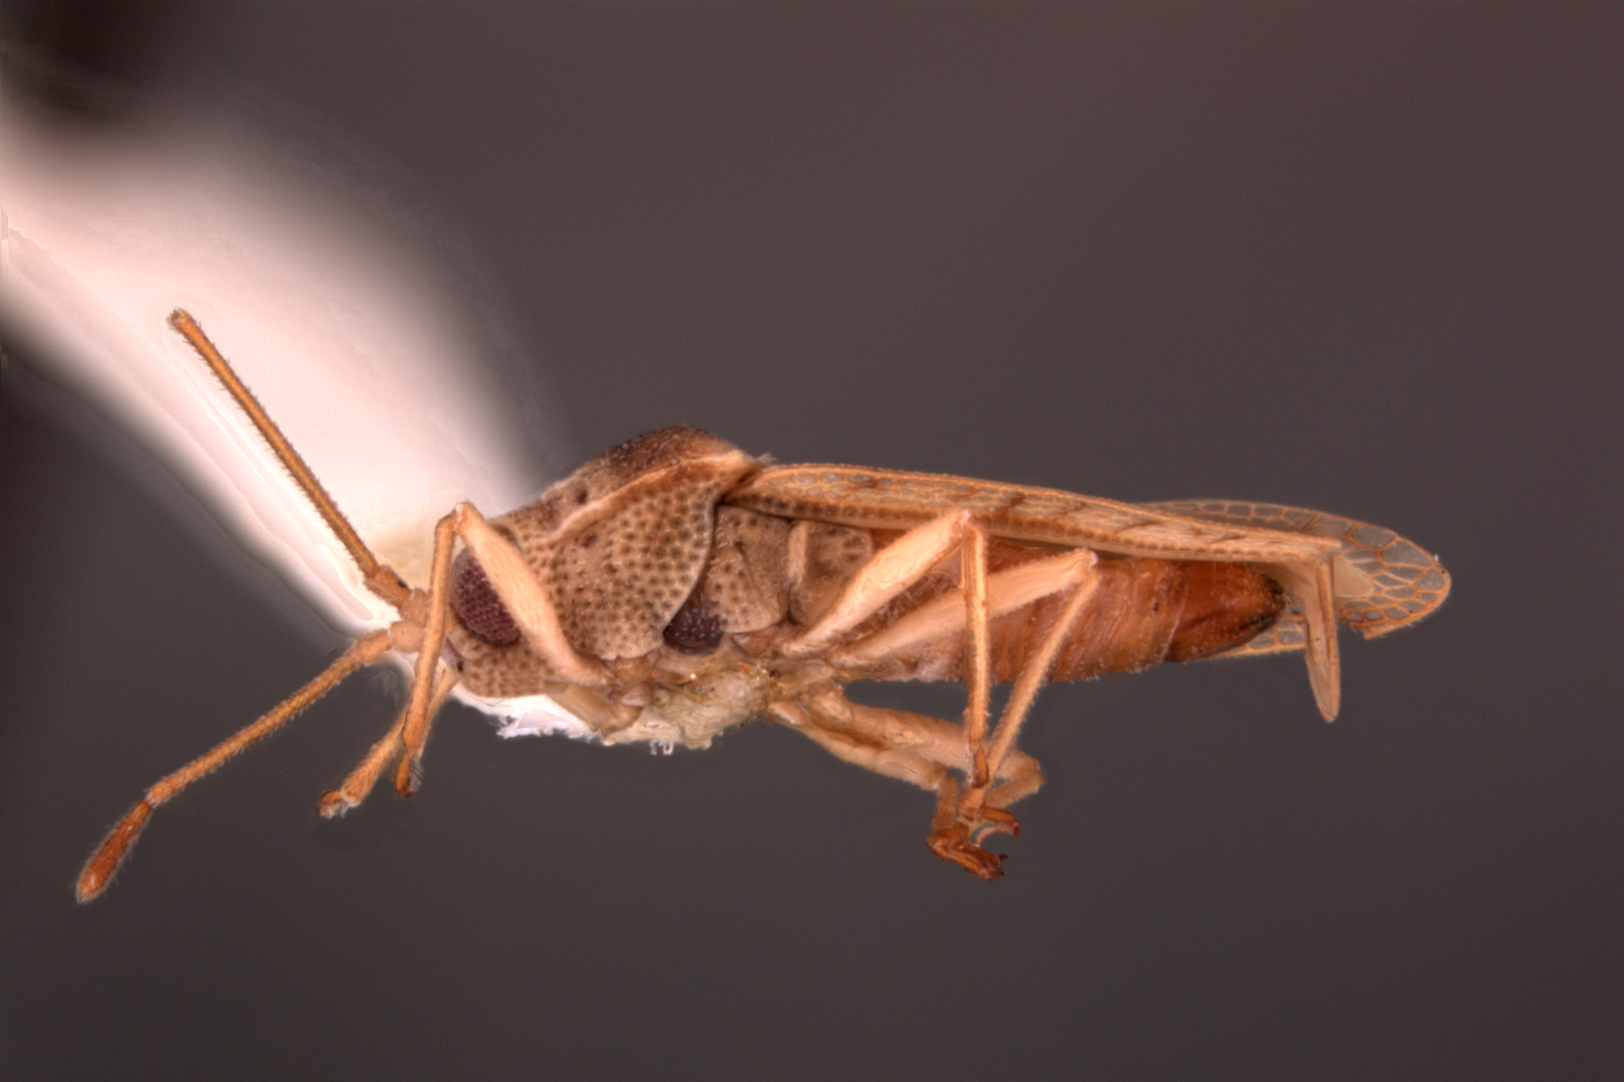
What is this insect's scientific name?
Berotingis rugiana
